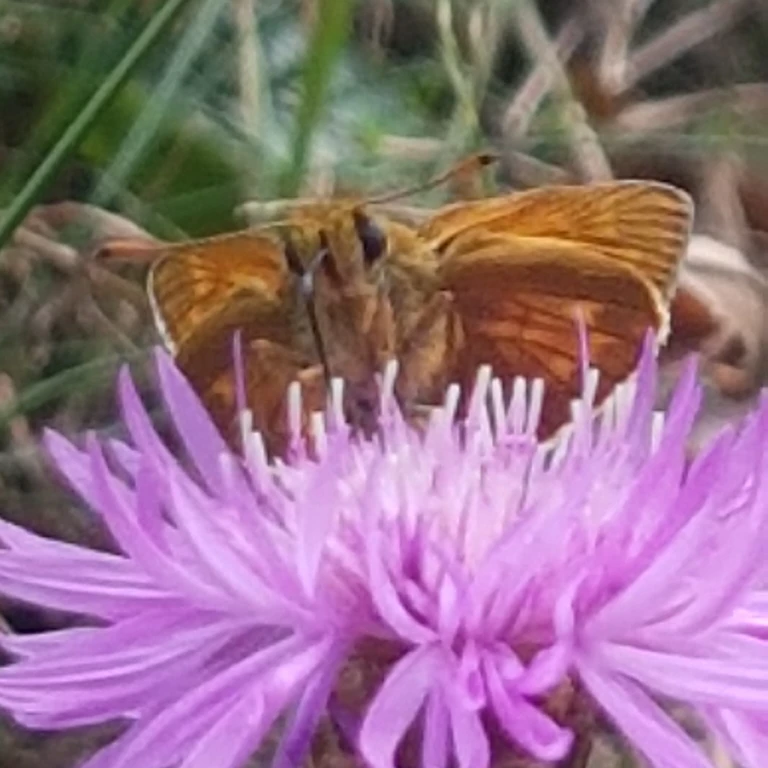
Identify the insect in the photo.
Ochlodes sylvanus (also Ochlodes venata)
